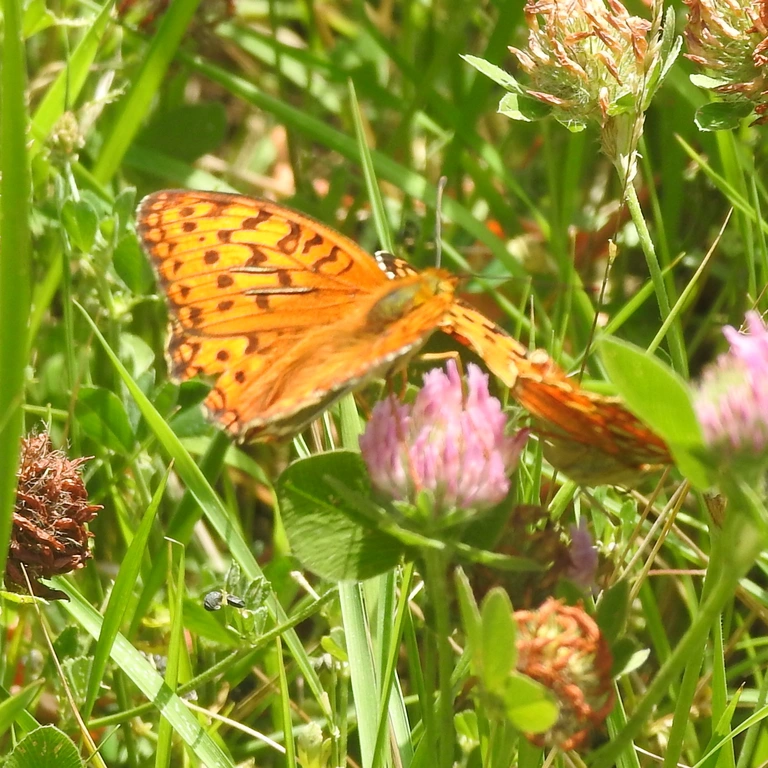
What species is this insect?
Fabriciana adippe
